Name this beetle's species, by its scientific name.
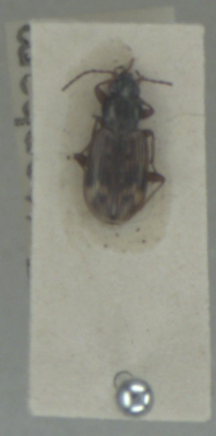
Bembidion dentellum
